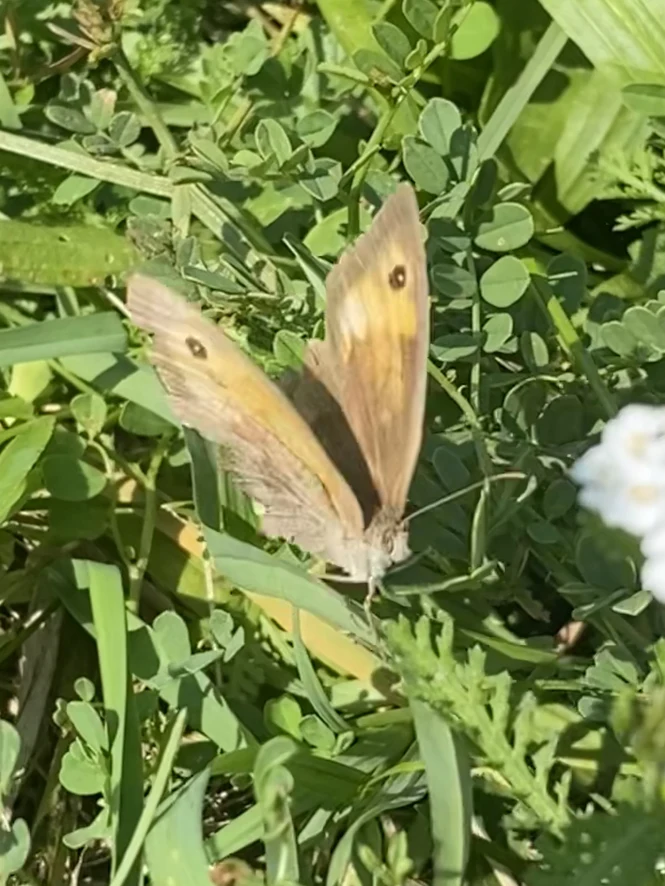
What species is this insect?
Maniola jurtina
